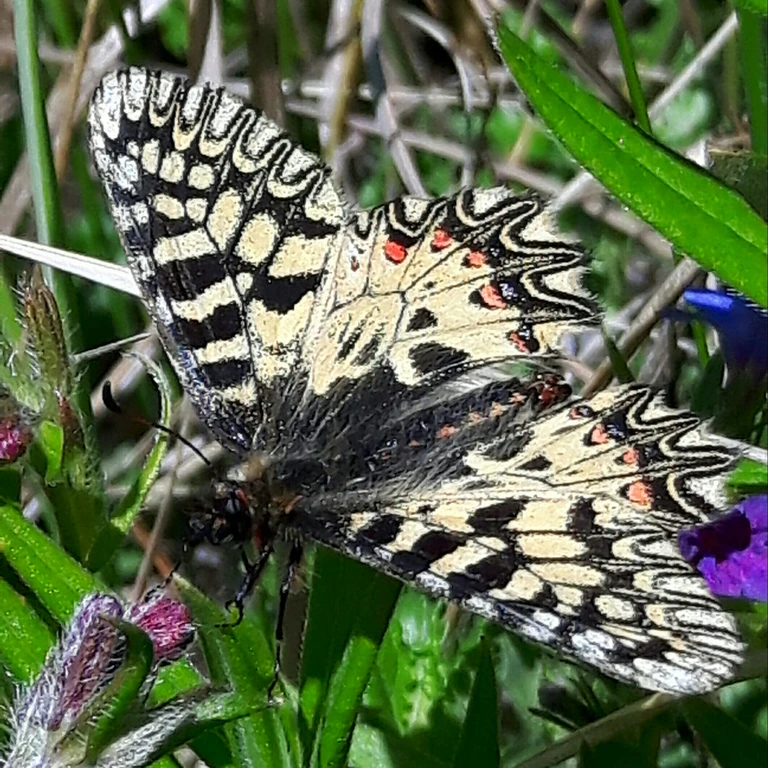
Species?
Zerynthia polyxena
